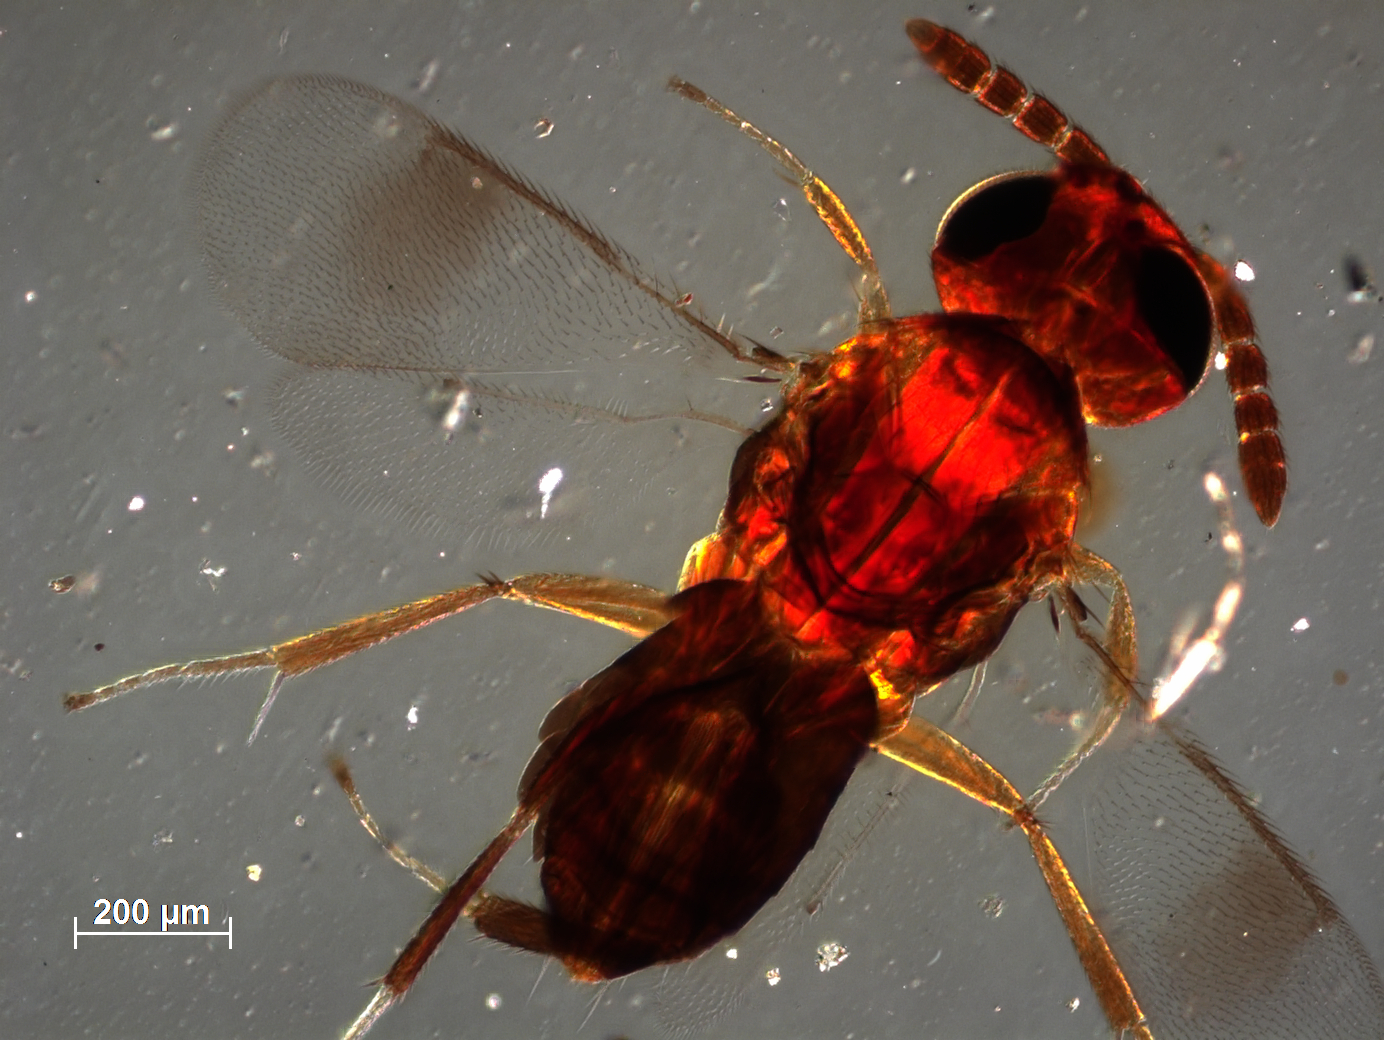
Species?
Aneristus mangiferae
